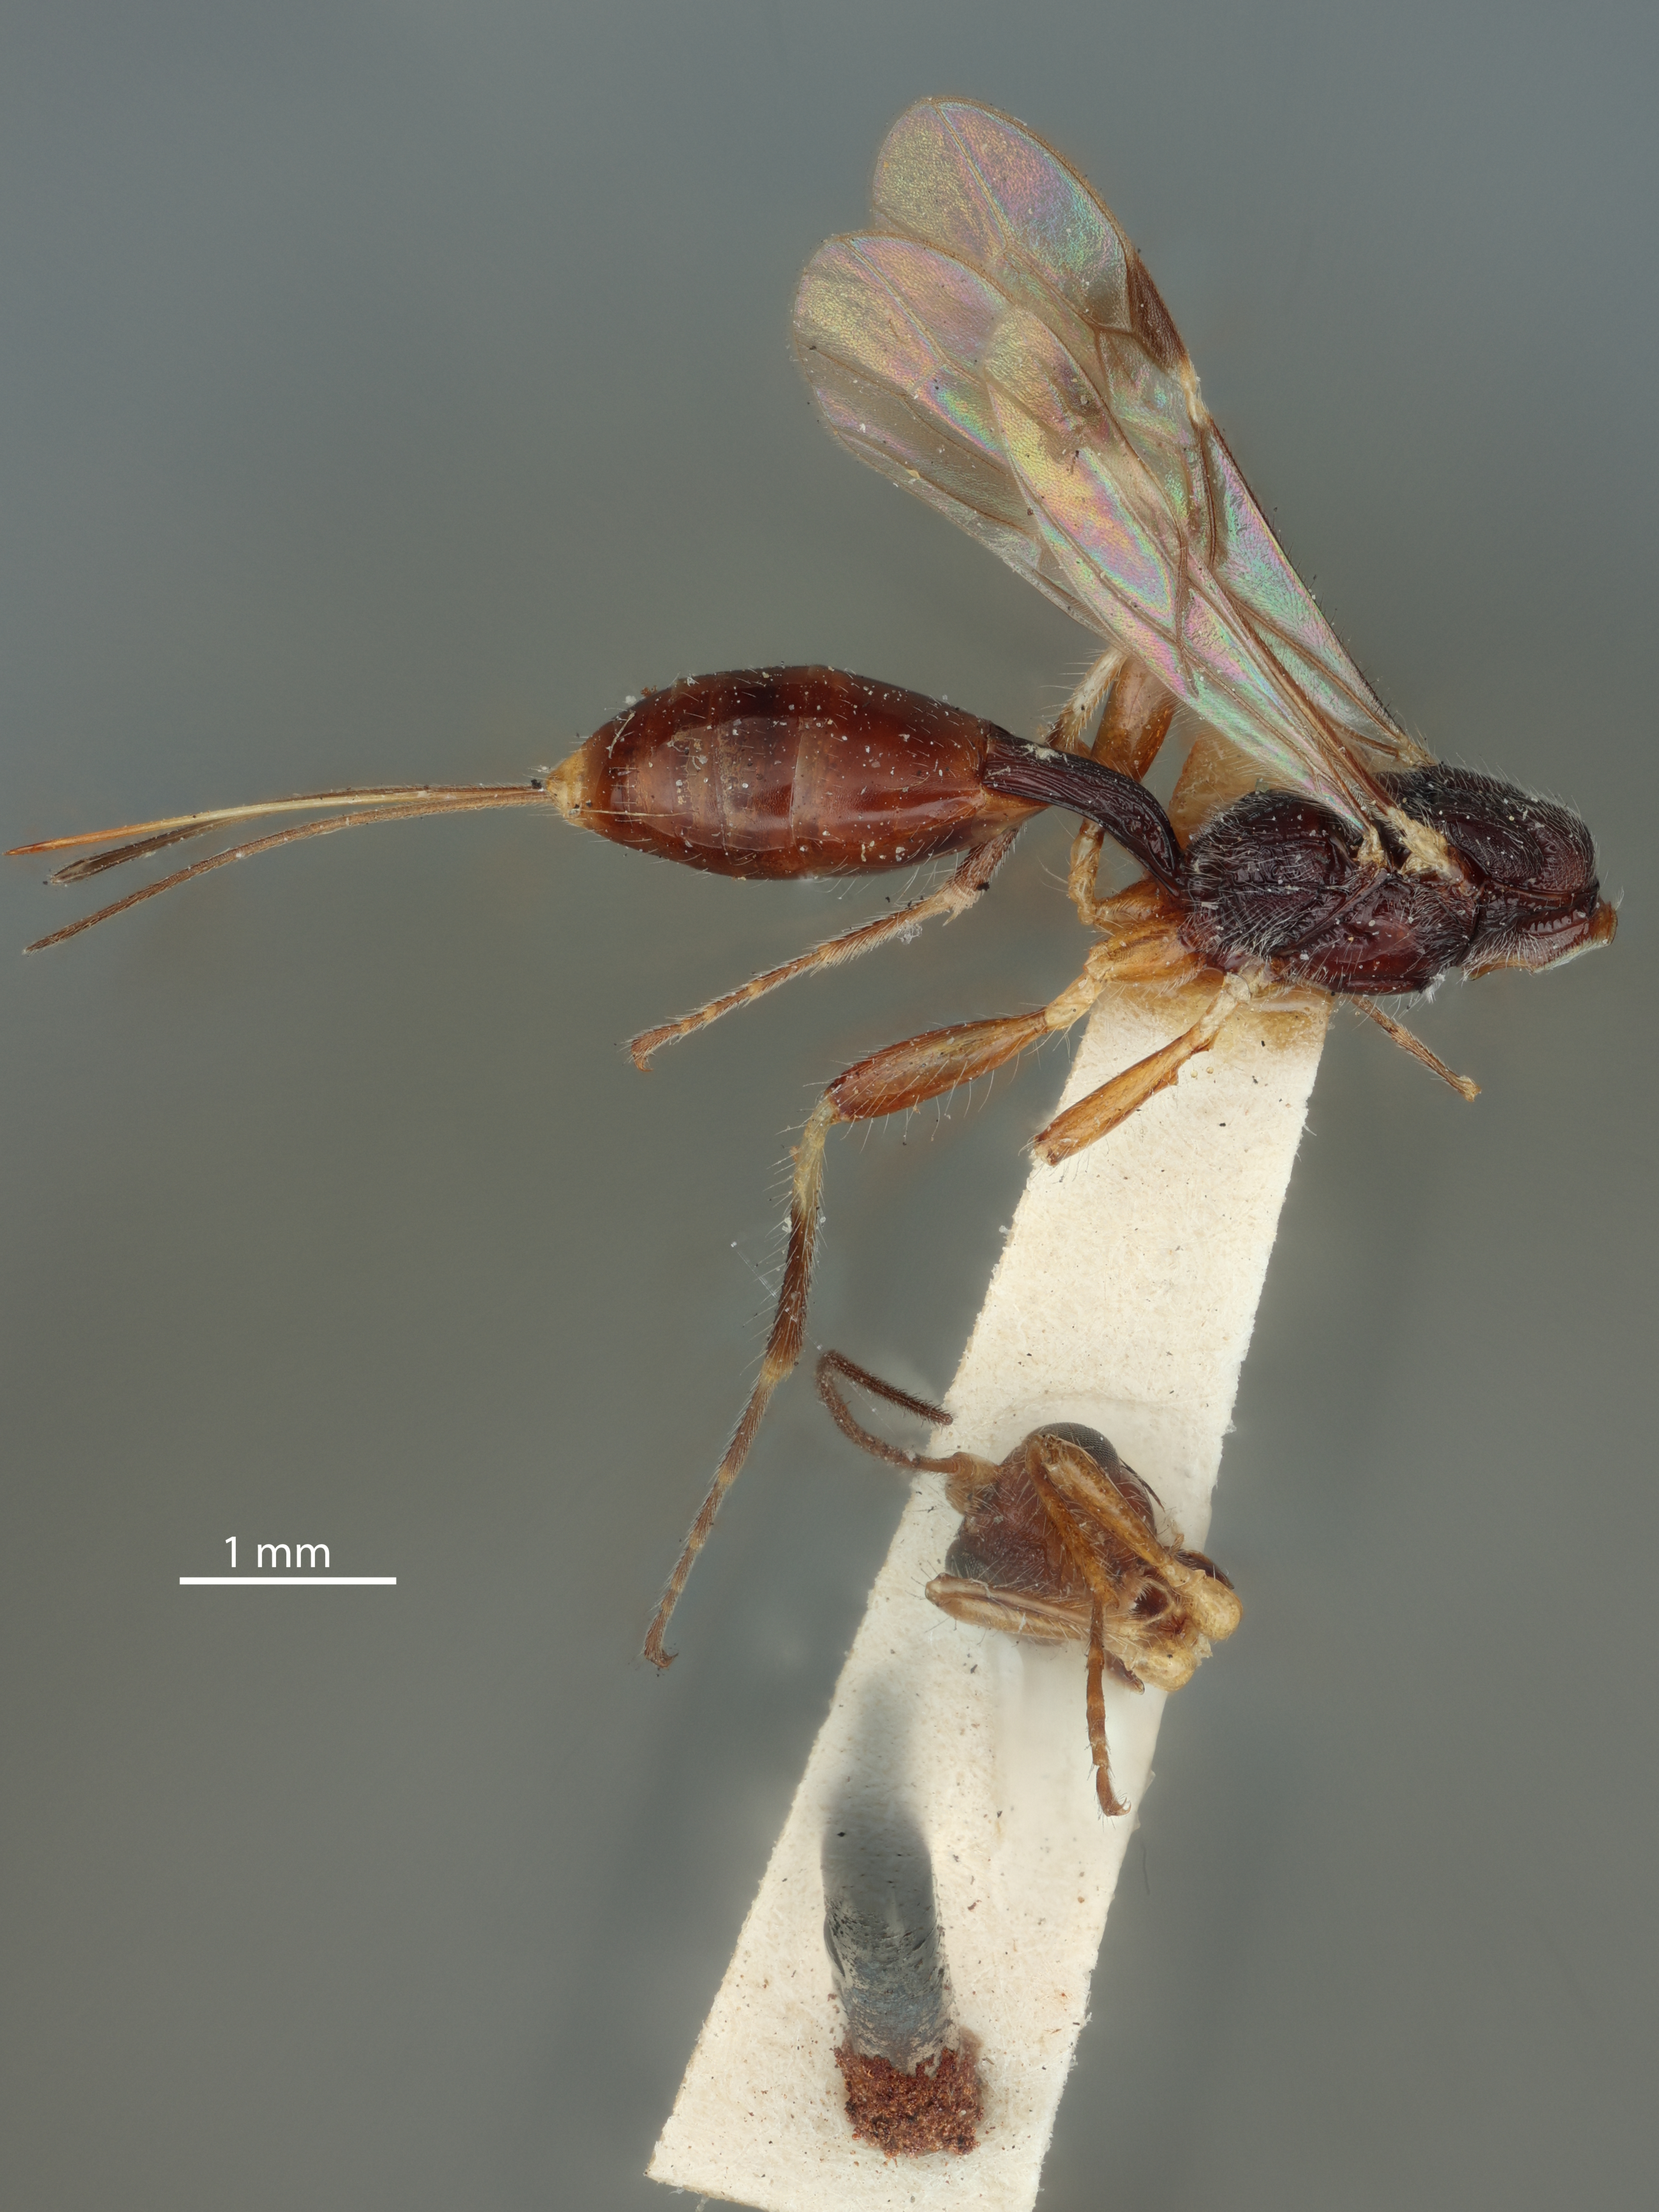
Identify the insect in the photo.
Spathius ulpianus
